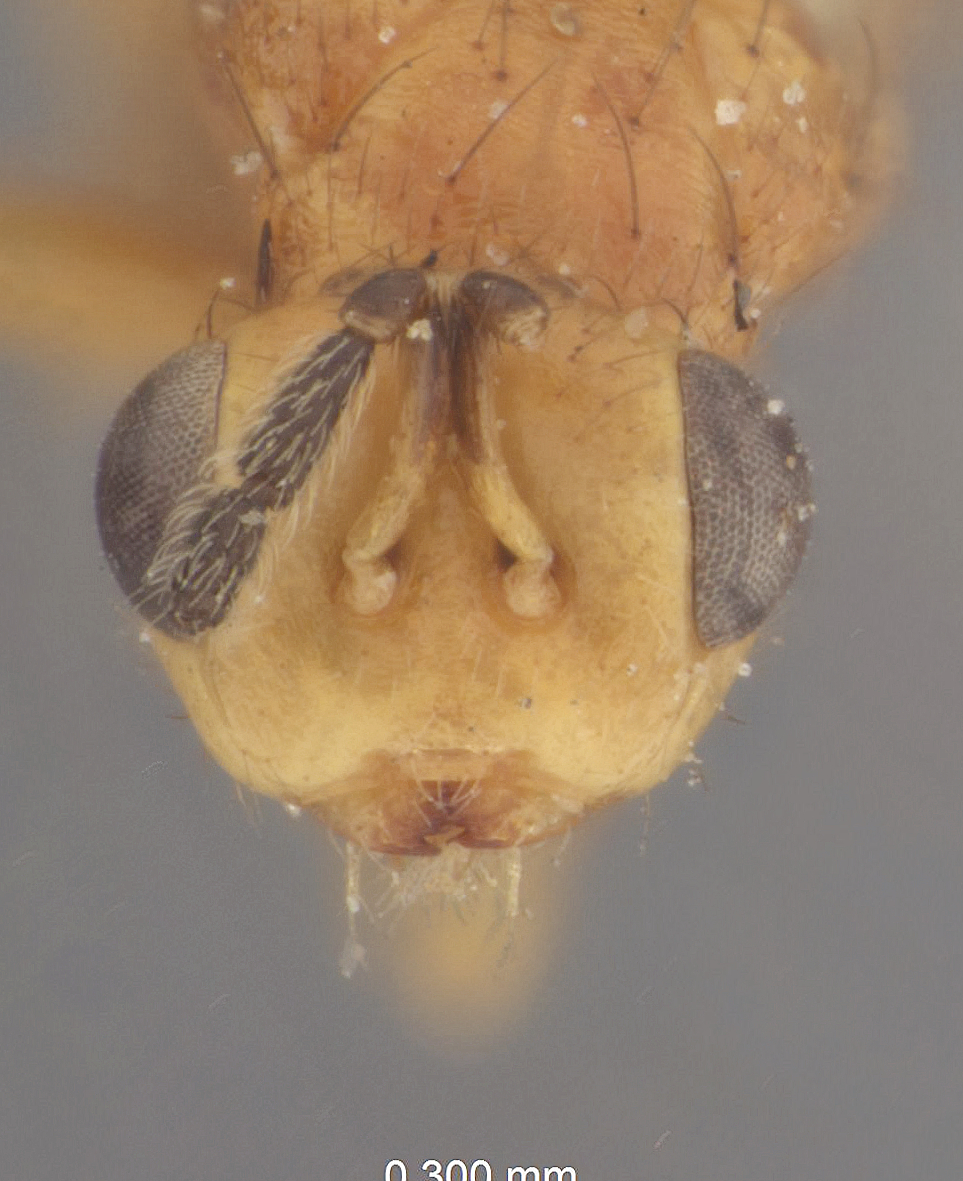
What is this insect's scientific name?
Cirrospiloideus johnsoni
